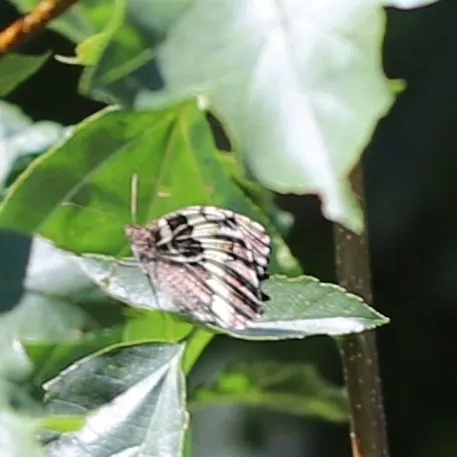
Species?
Brintesia circe
